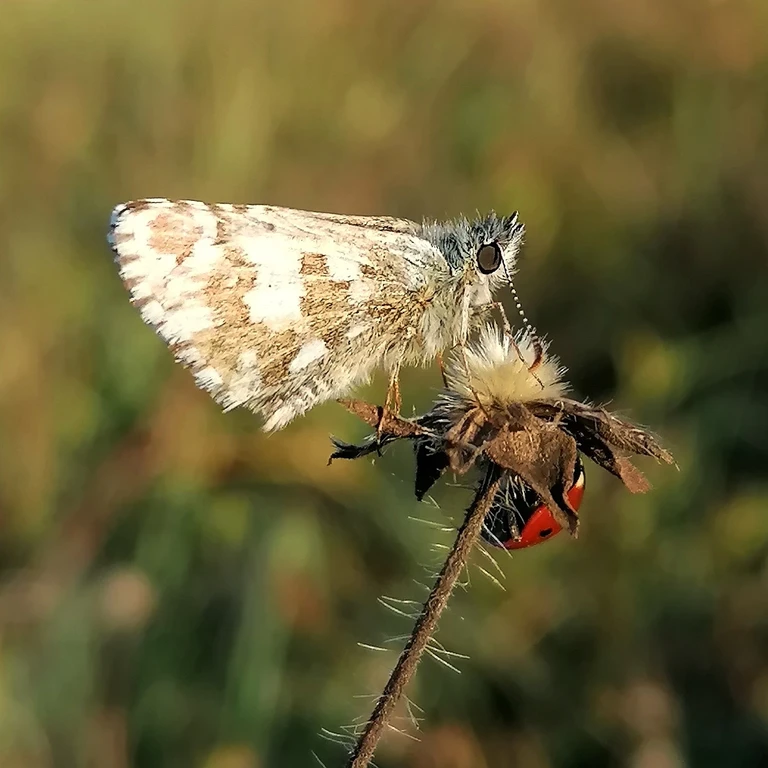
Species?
Pyrgus armoricanus
